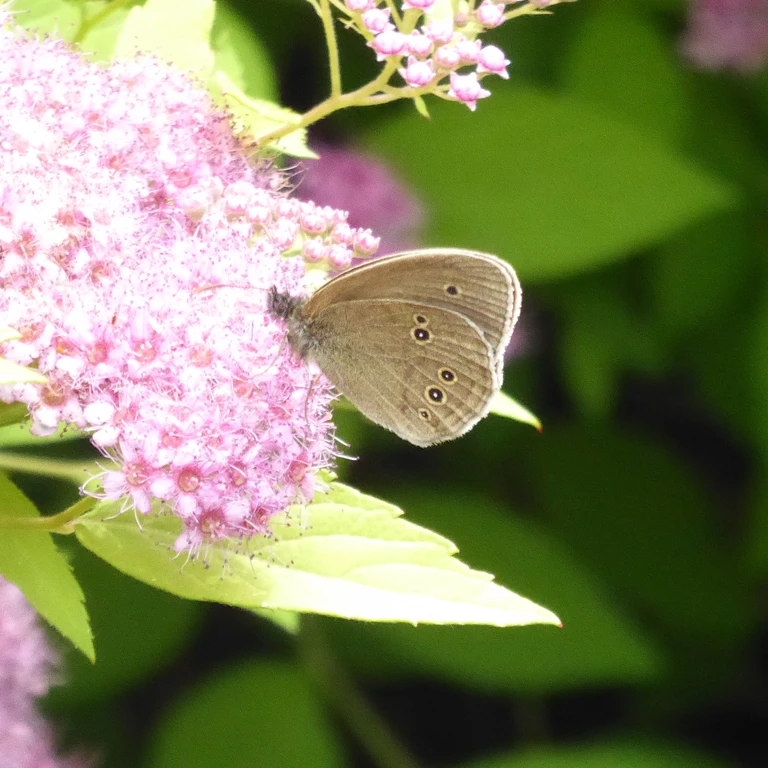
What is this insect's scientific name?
Aphantopus hyperantus
